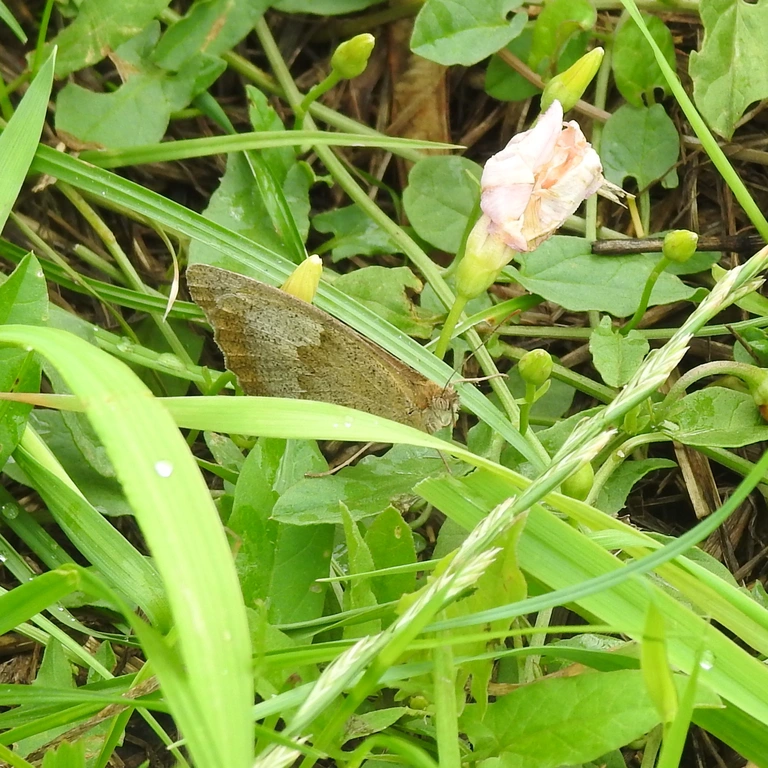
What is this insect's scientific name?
Maniola jurtina
